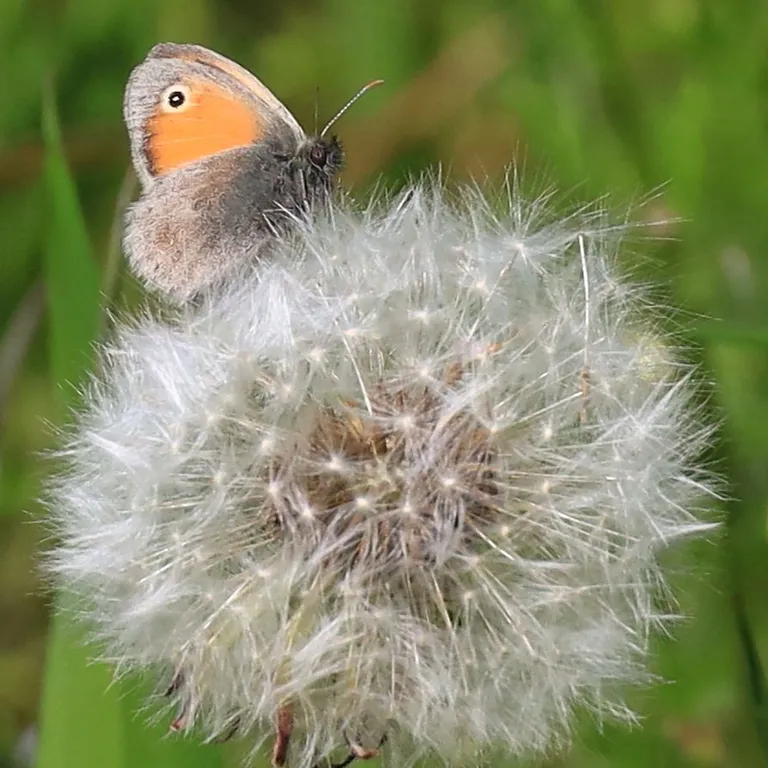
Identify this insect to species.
Coenonympha pamphilus
